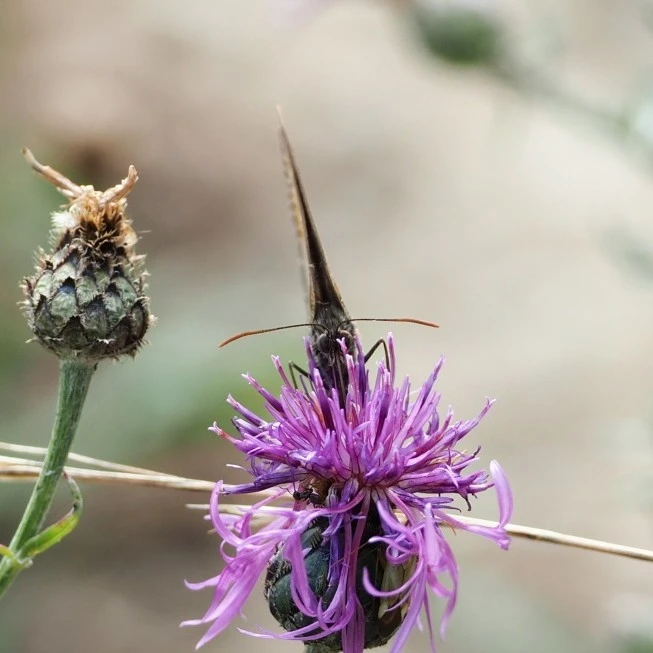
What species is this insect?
Maniola jurtina
